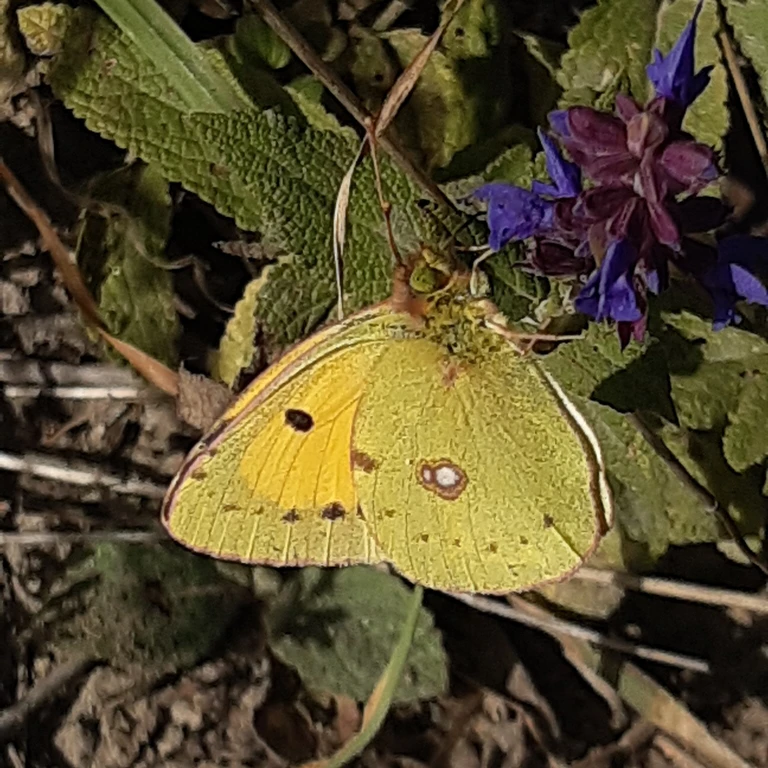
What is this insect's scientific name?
Colias croceus
